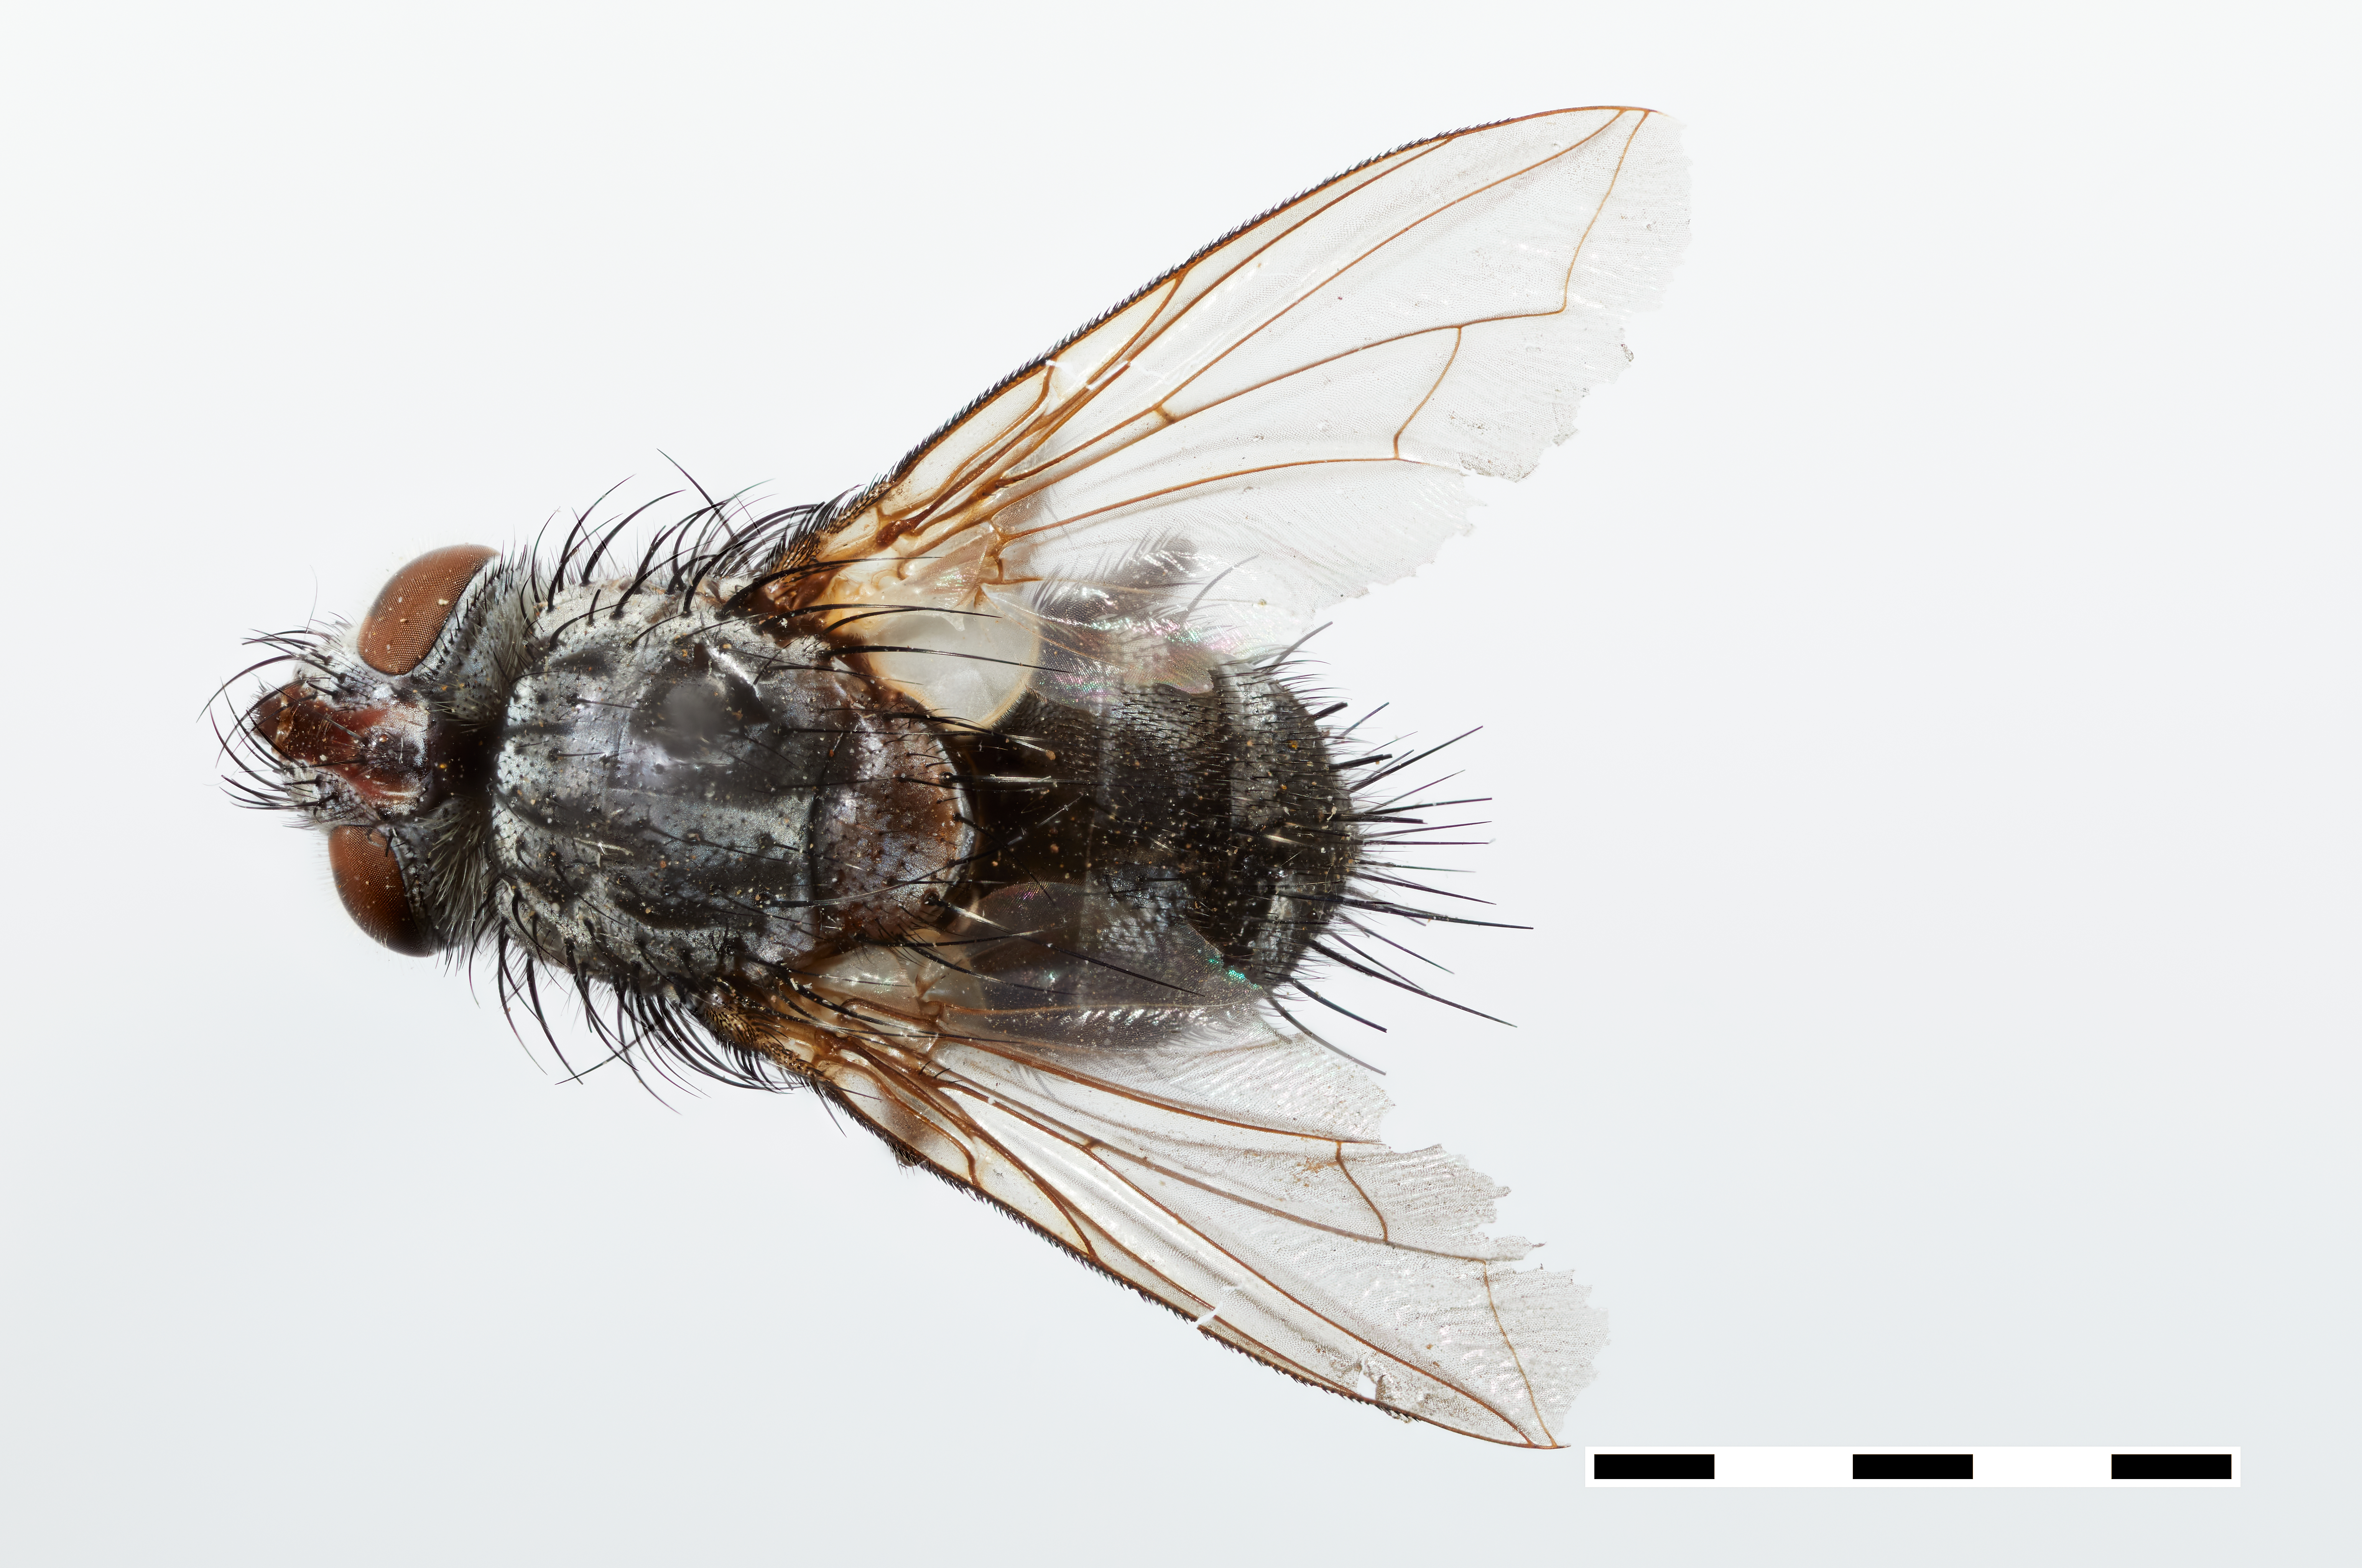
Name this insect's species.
Catagoniopsis infernalis
